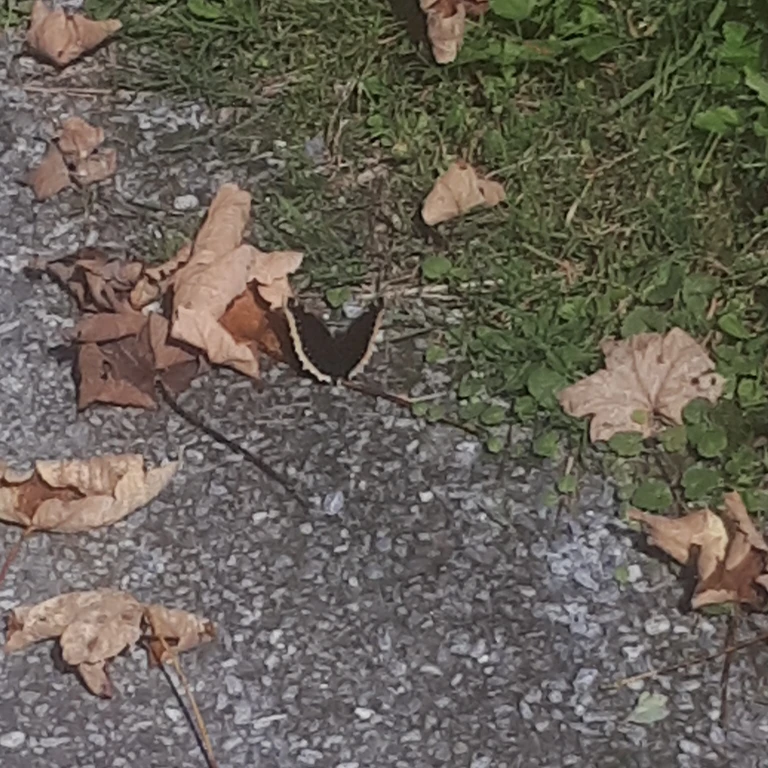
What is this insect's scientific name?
Nymphalis antiopa
